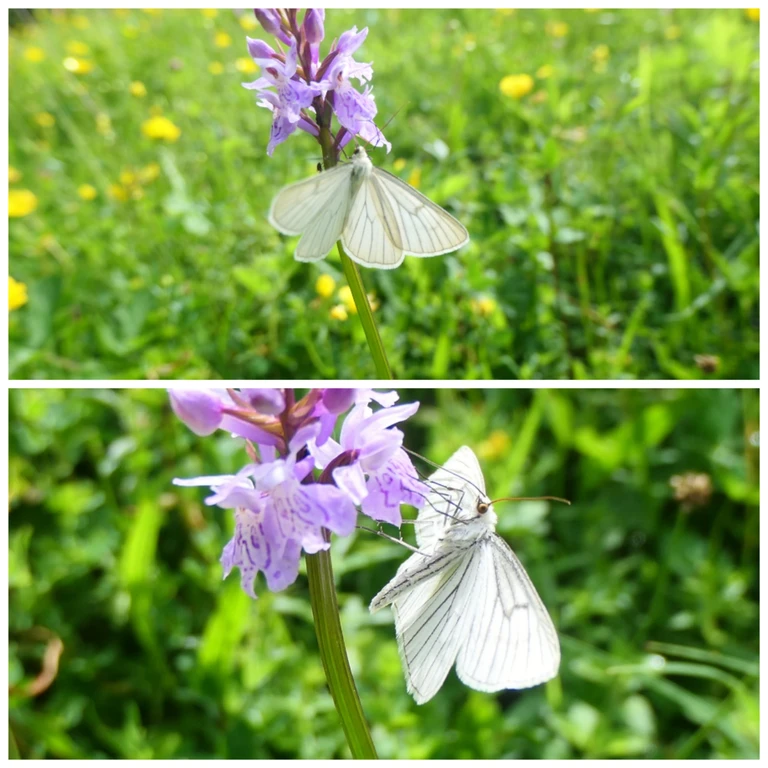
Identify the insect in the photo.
Siona lineata
